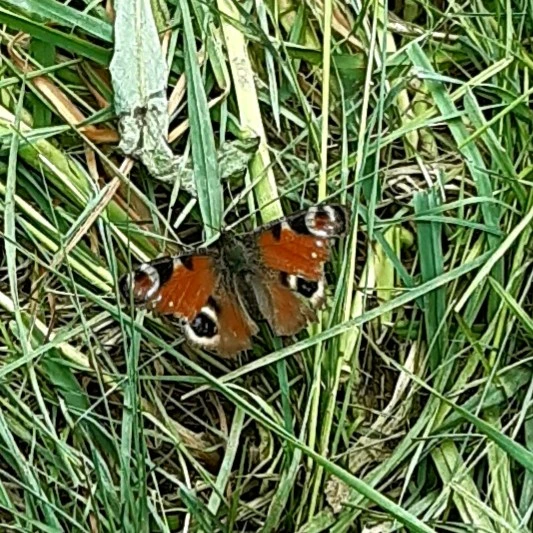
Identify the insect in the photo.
Aglais io
